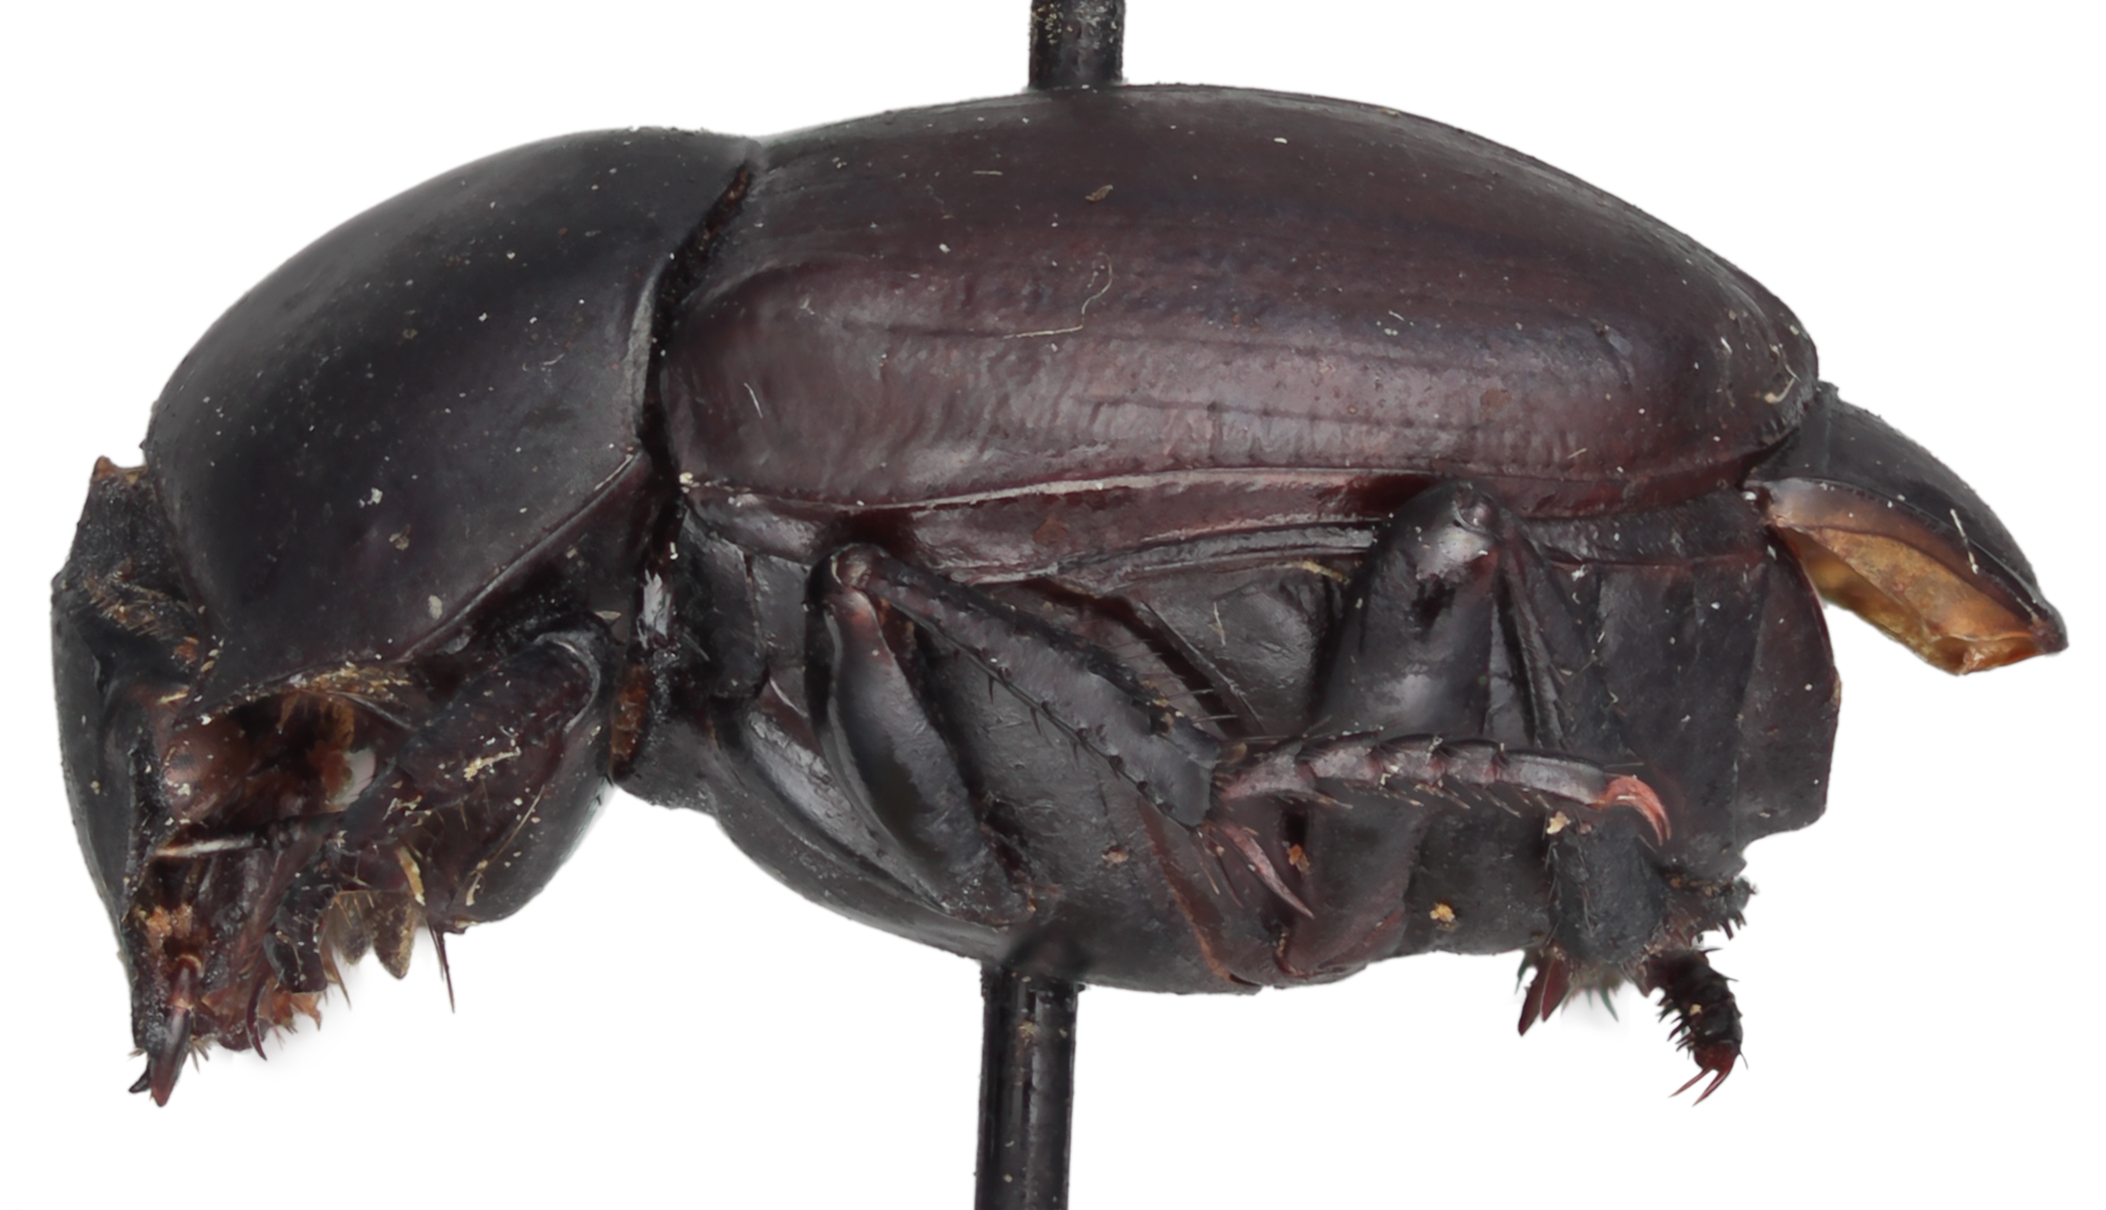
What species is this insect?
Canthon bifurcatus
